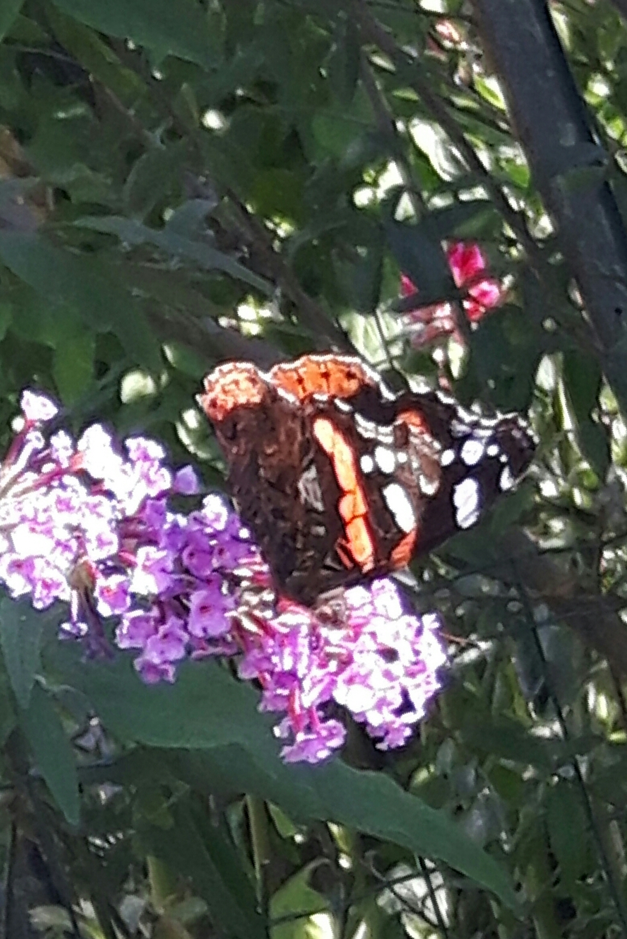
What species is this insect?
Vanessa atalanta
